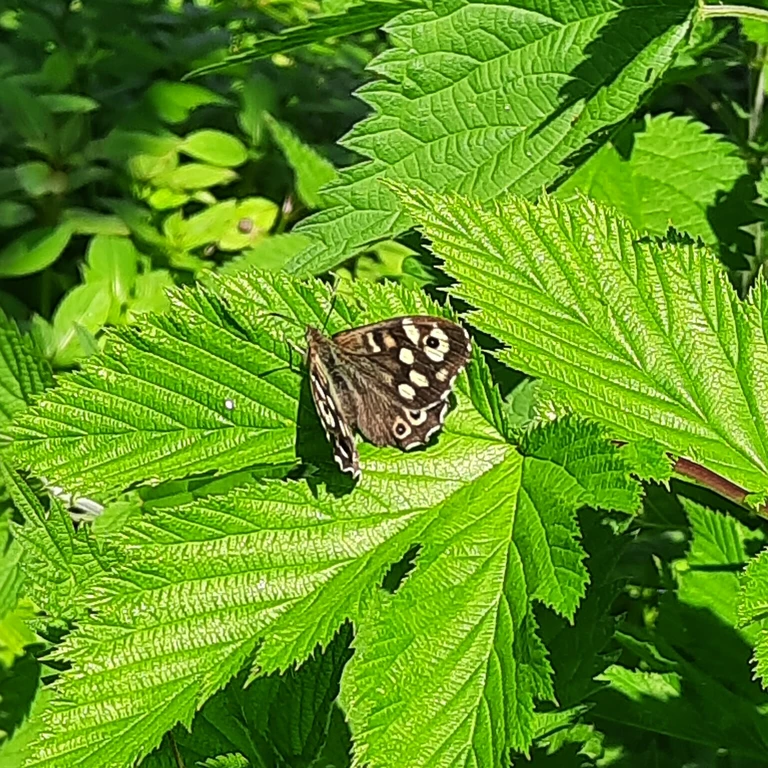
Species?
Pararge aegeria
